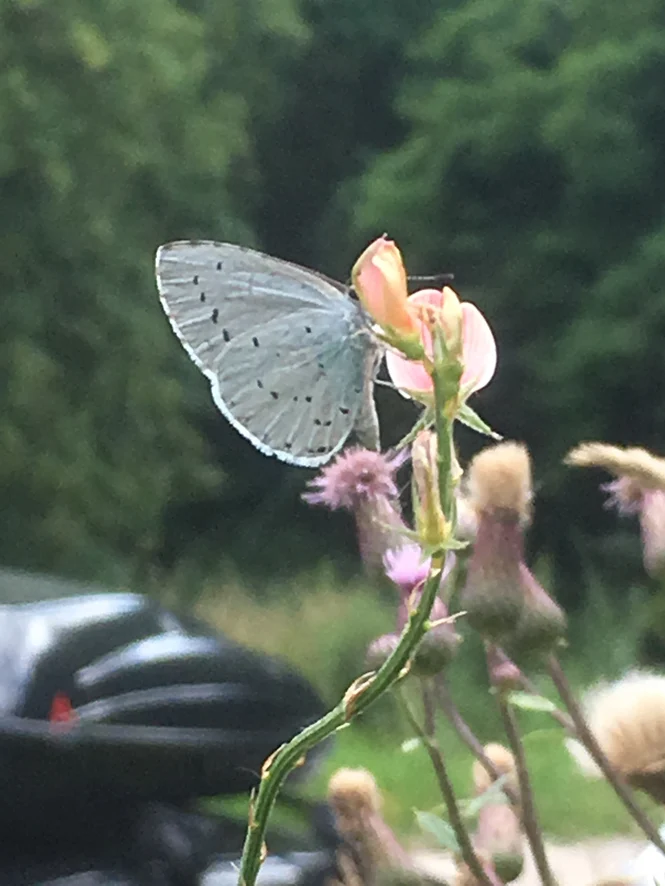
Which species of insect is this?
Celastrina argiolus
